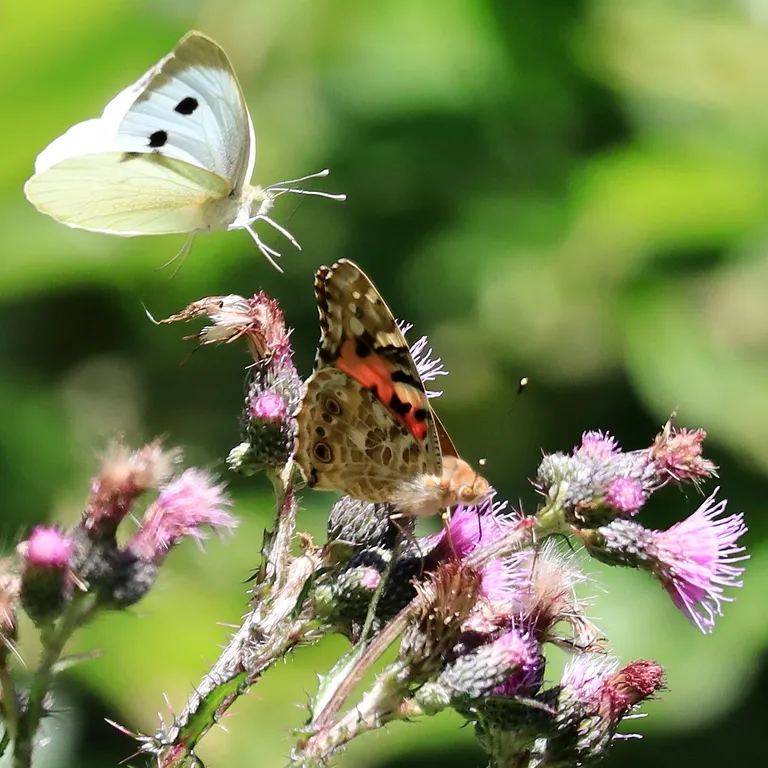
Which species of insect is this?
Vanessa cardui
